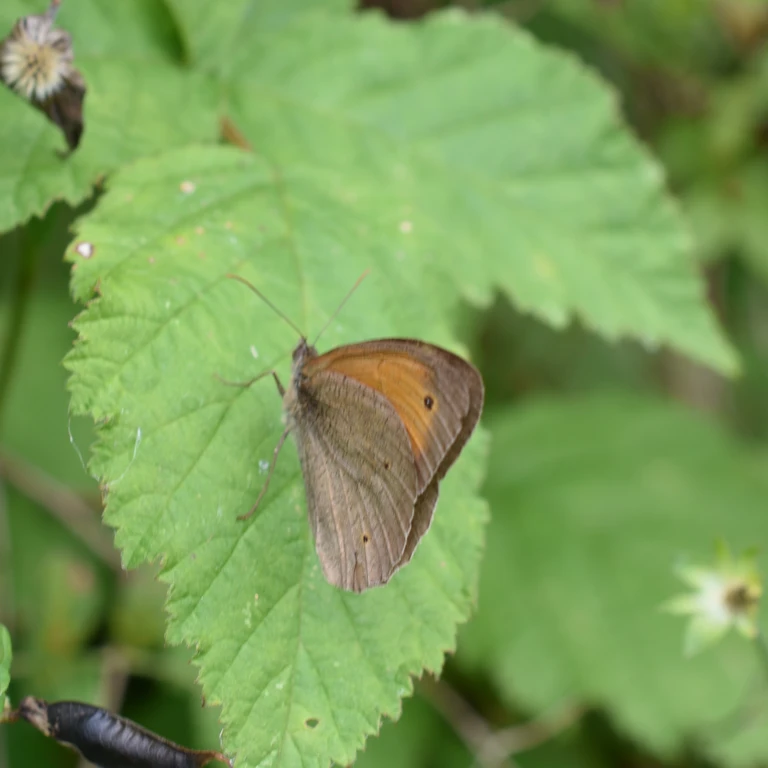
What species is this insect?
Maniola jurtina
